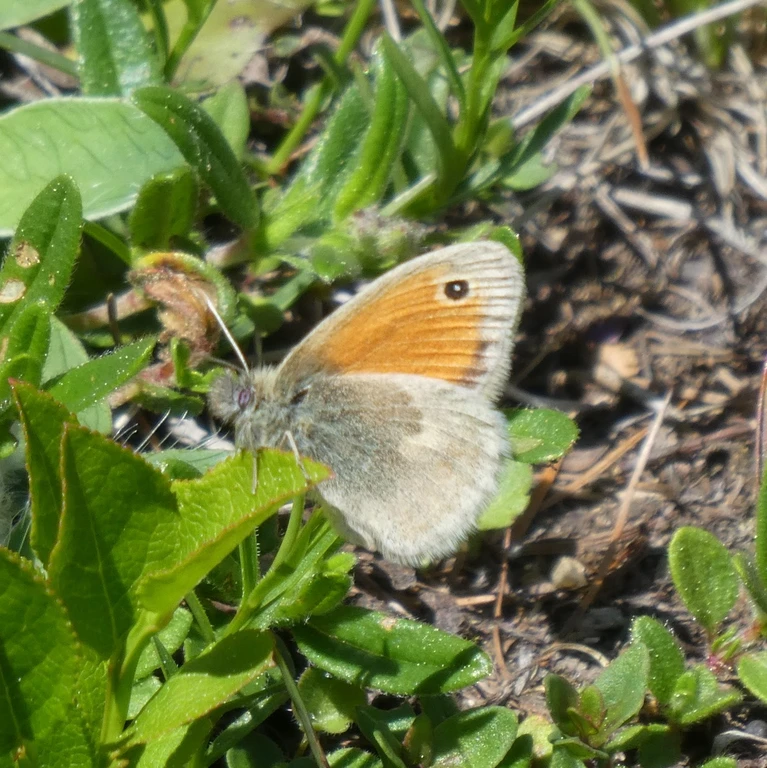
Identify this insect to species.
Coenonympha pamphilus
